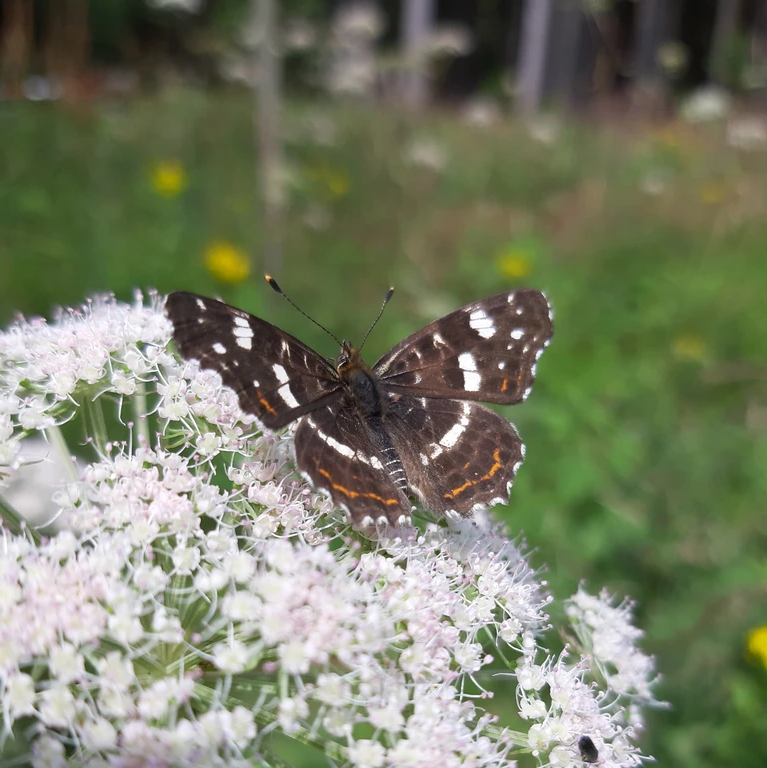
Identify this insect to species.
Araschnia levana
